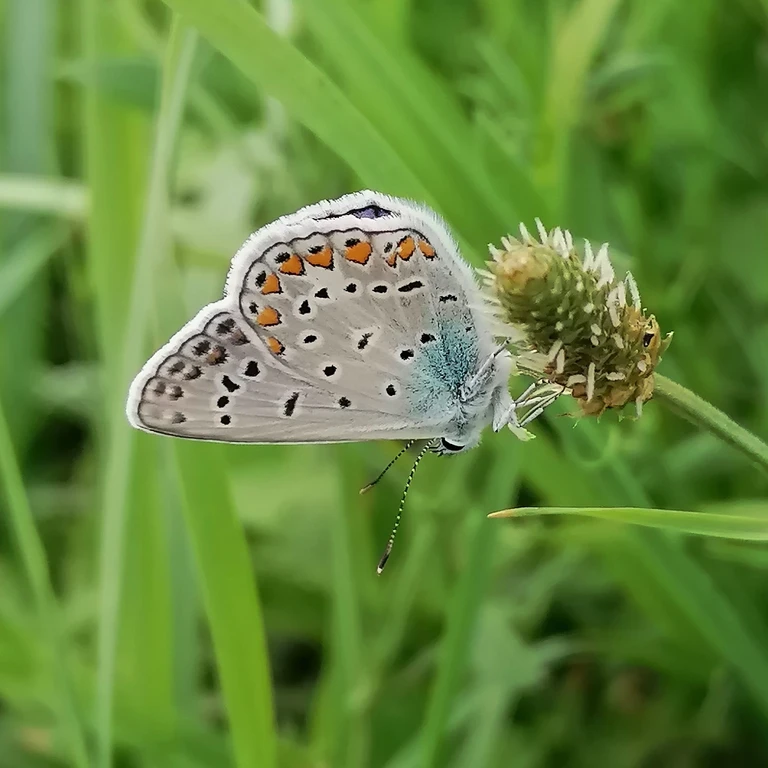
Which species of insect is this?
Polyommatus icarus
